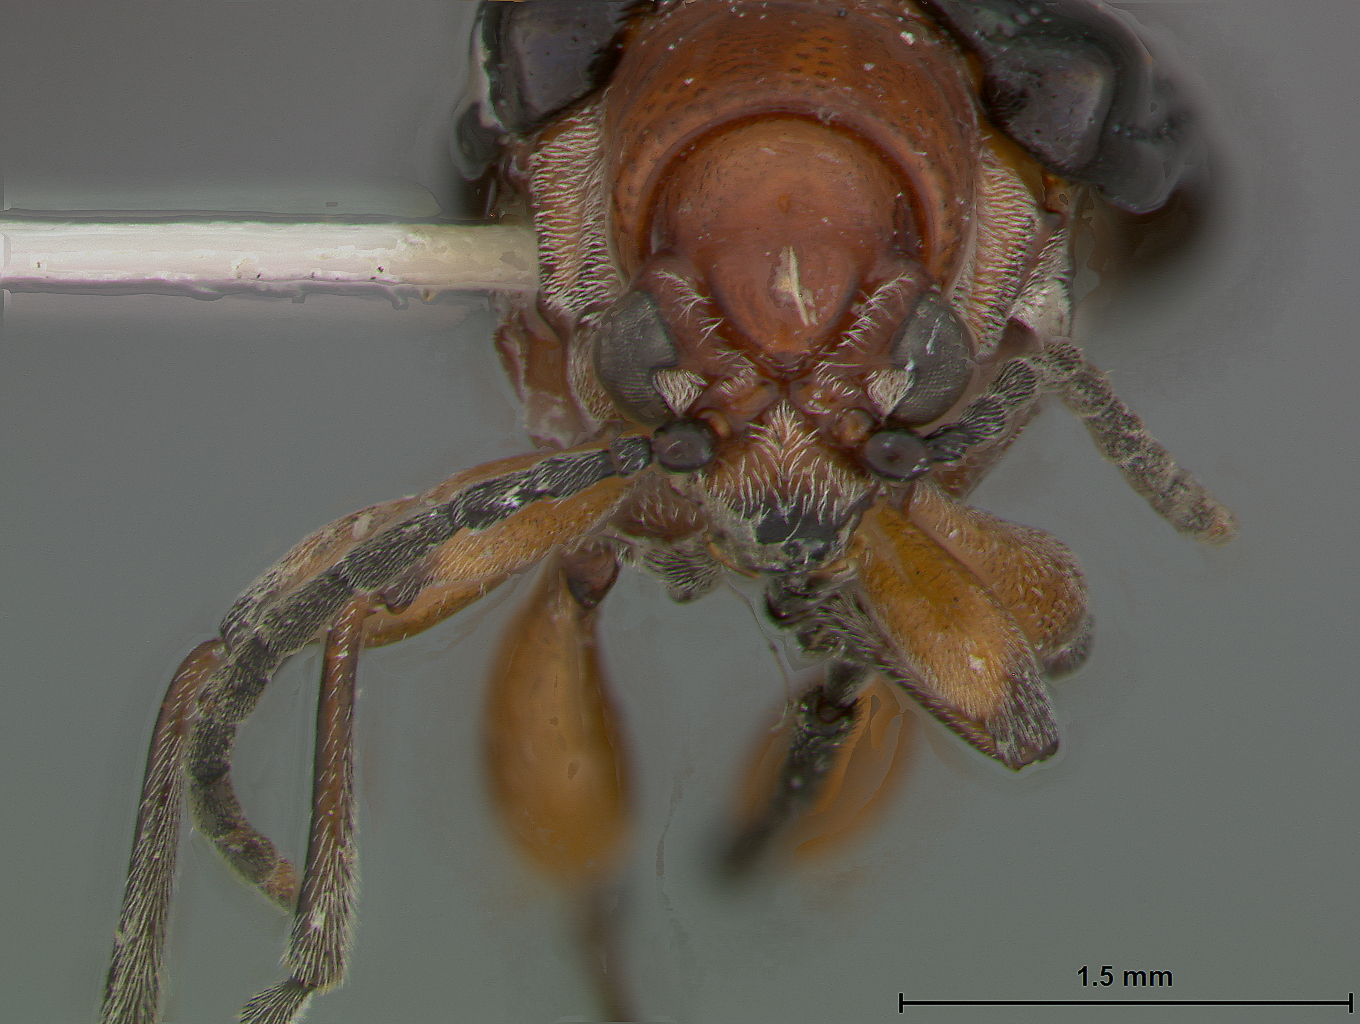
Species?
Lema cornuta
